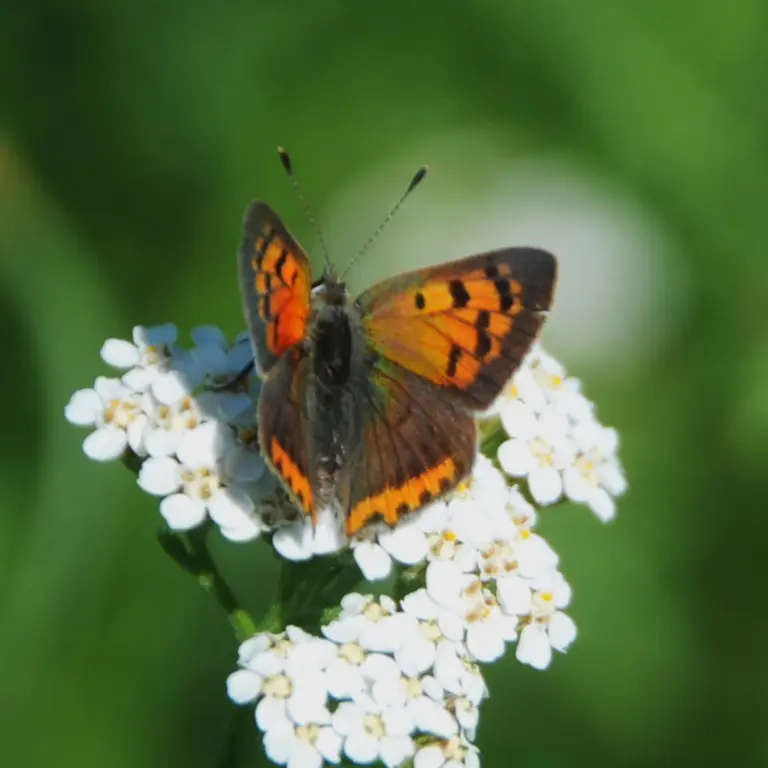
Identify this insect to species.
Lycaena phlaeas
